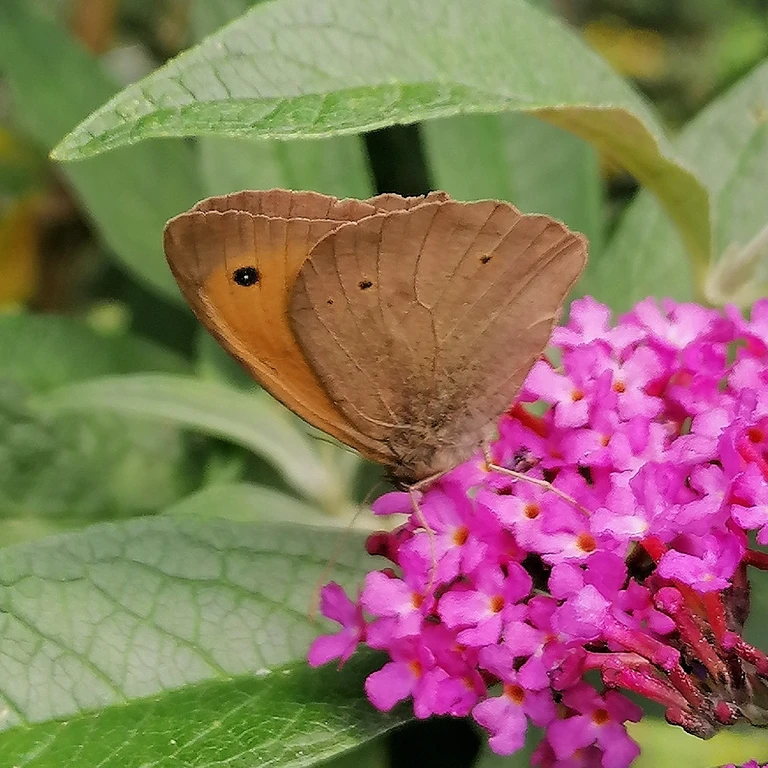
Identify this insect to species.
Maniola jurtina
